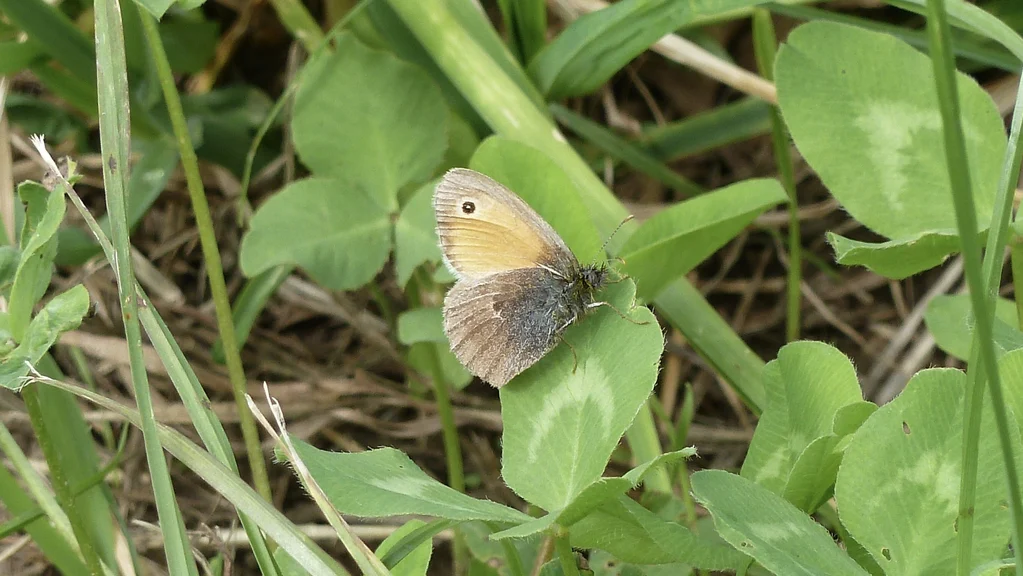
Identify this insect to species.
Coenonympha pamphilus
